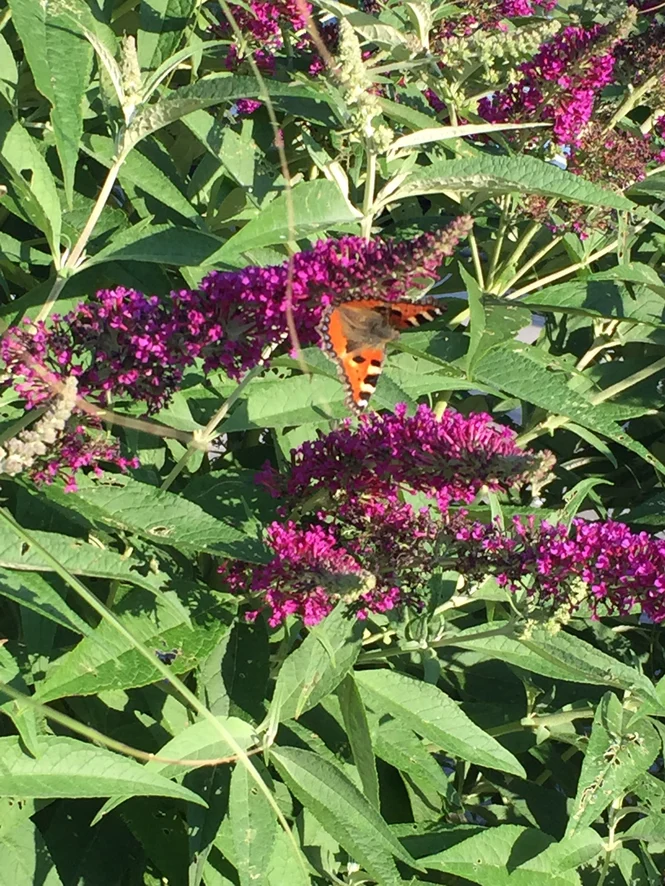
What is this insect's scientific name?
Aglais urticae
